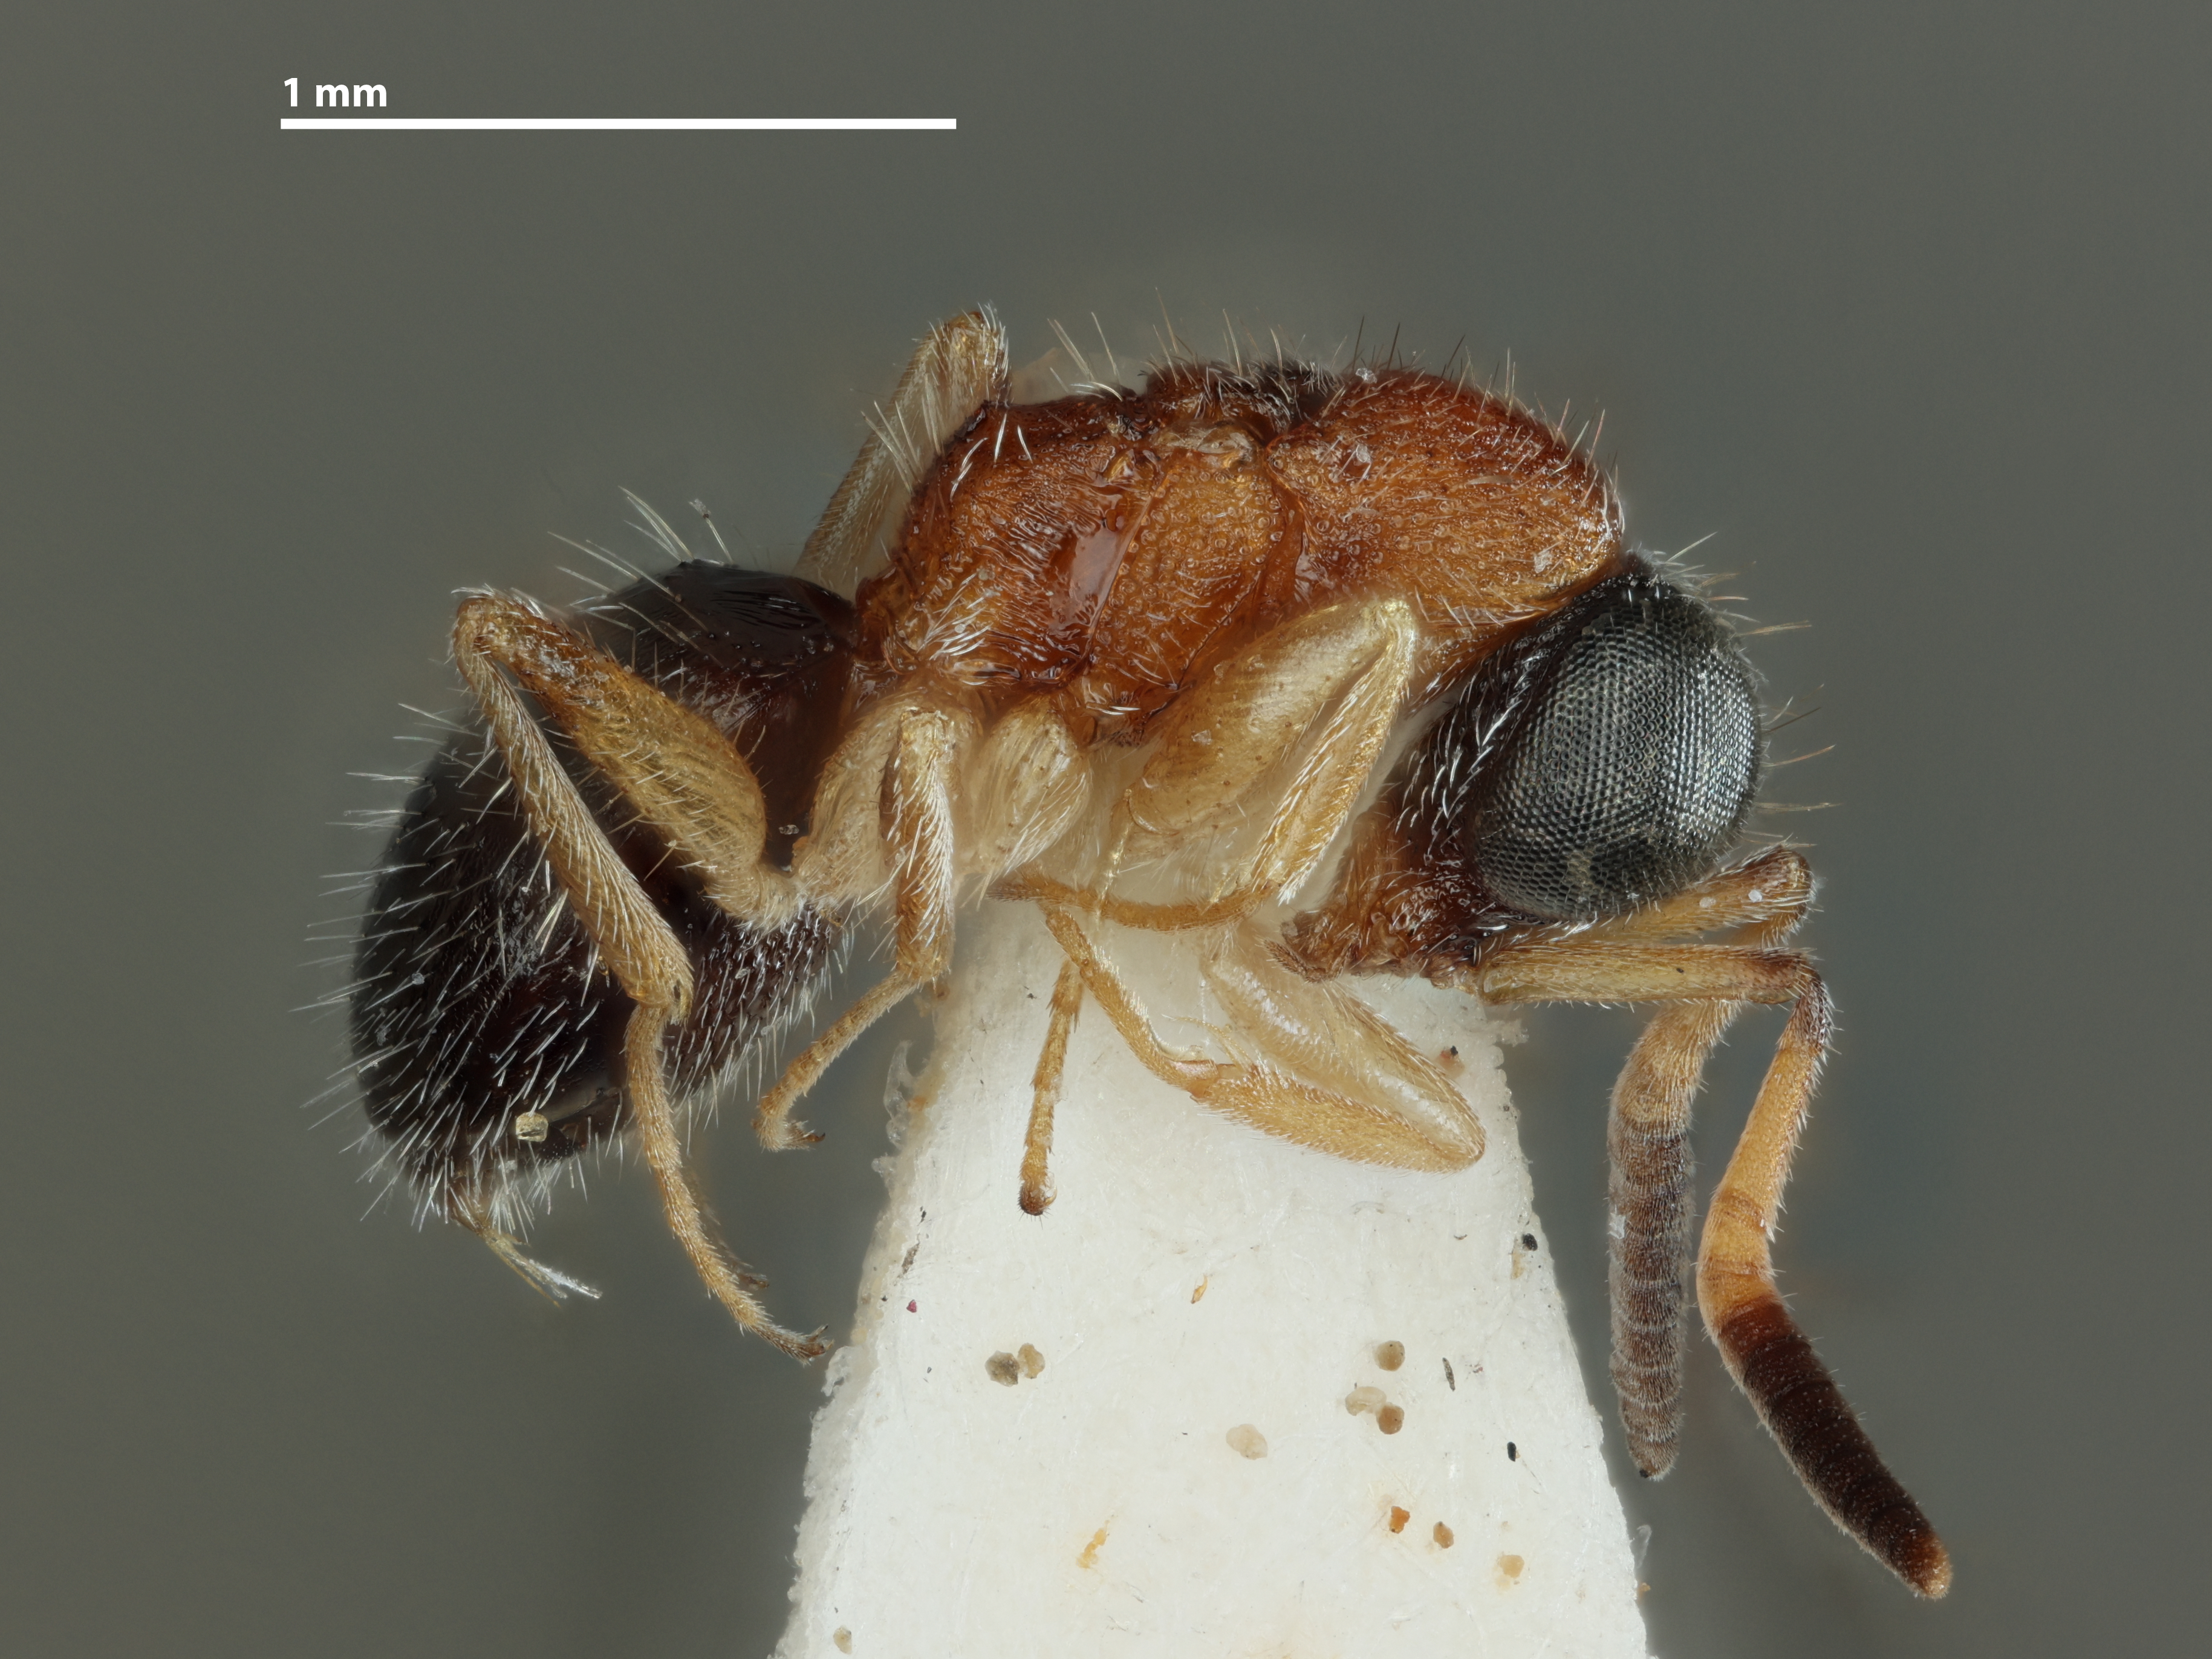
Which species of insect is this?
Baeosega torrida
